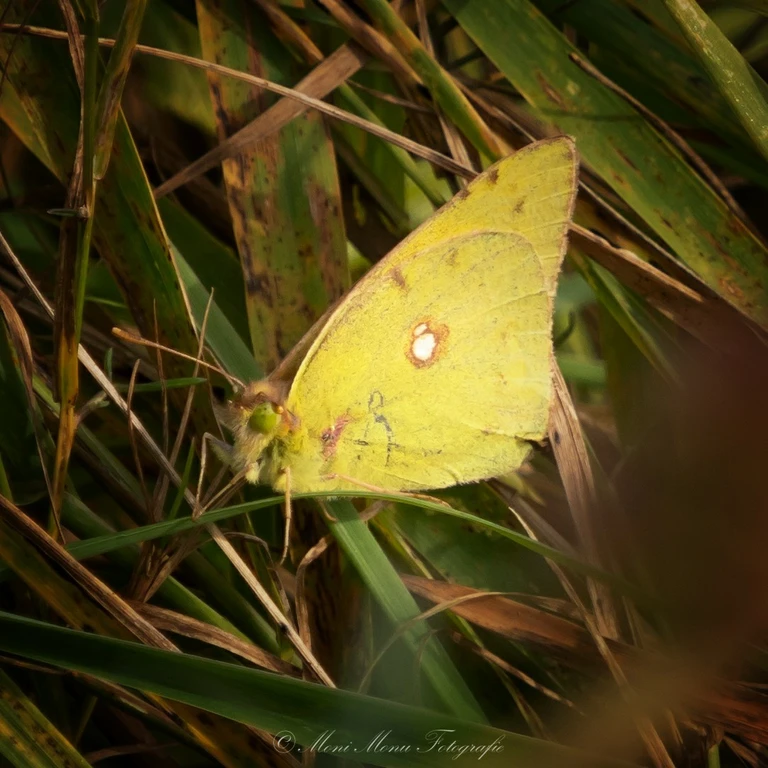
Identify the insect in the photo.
Colias croceus
